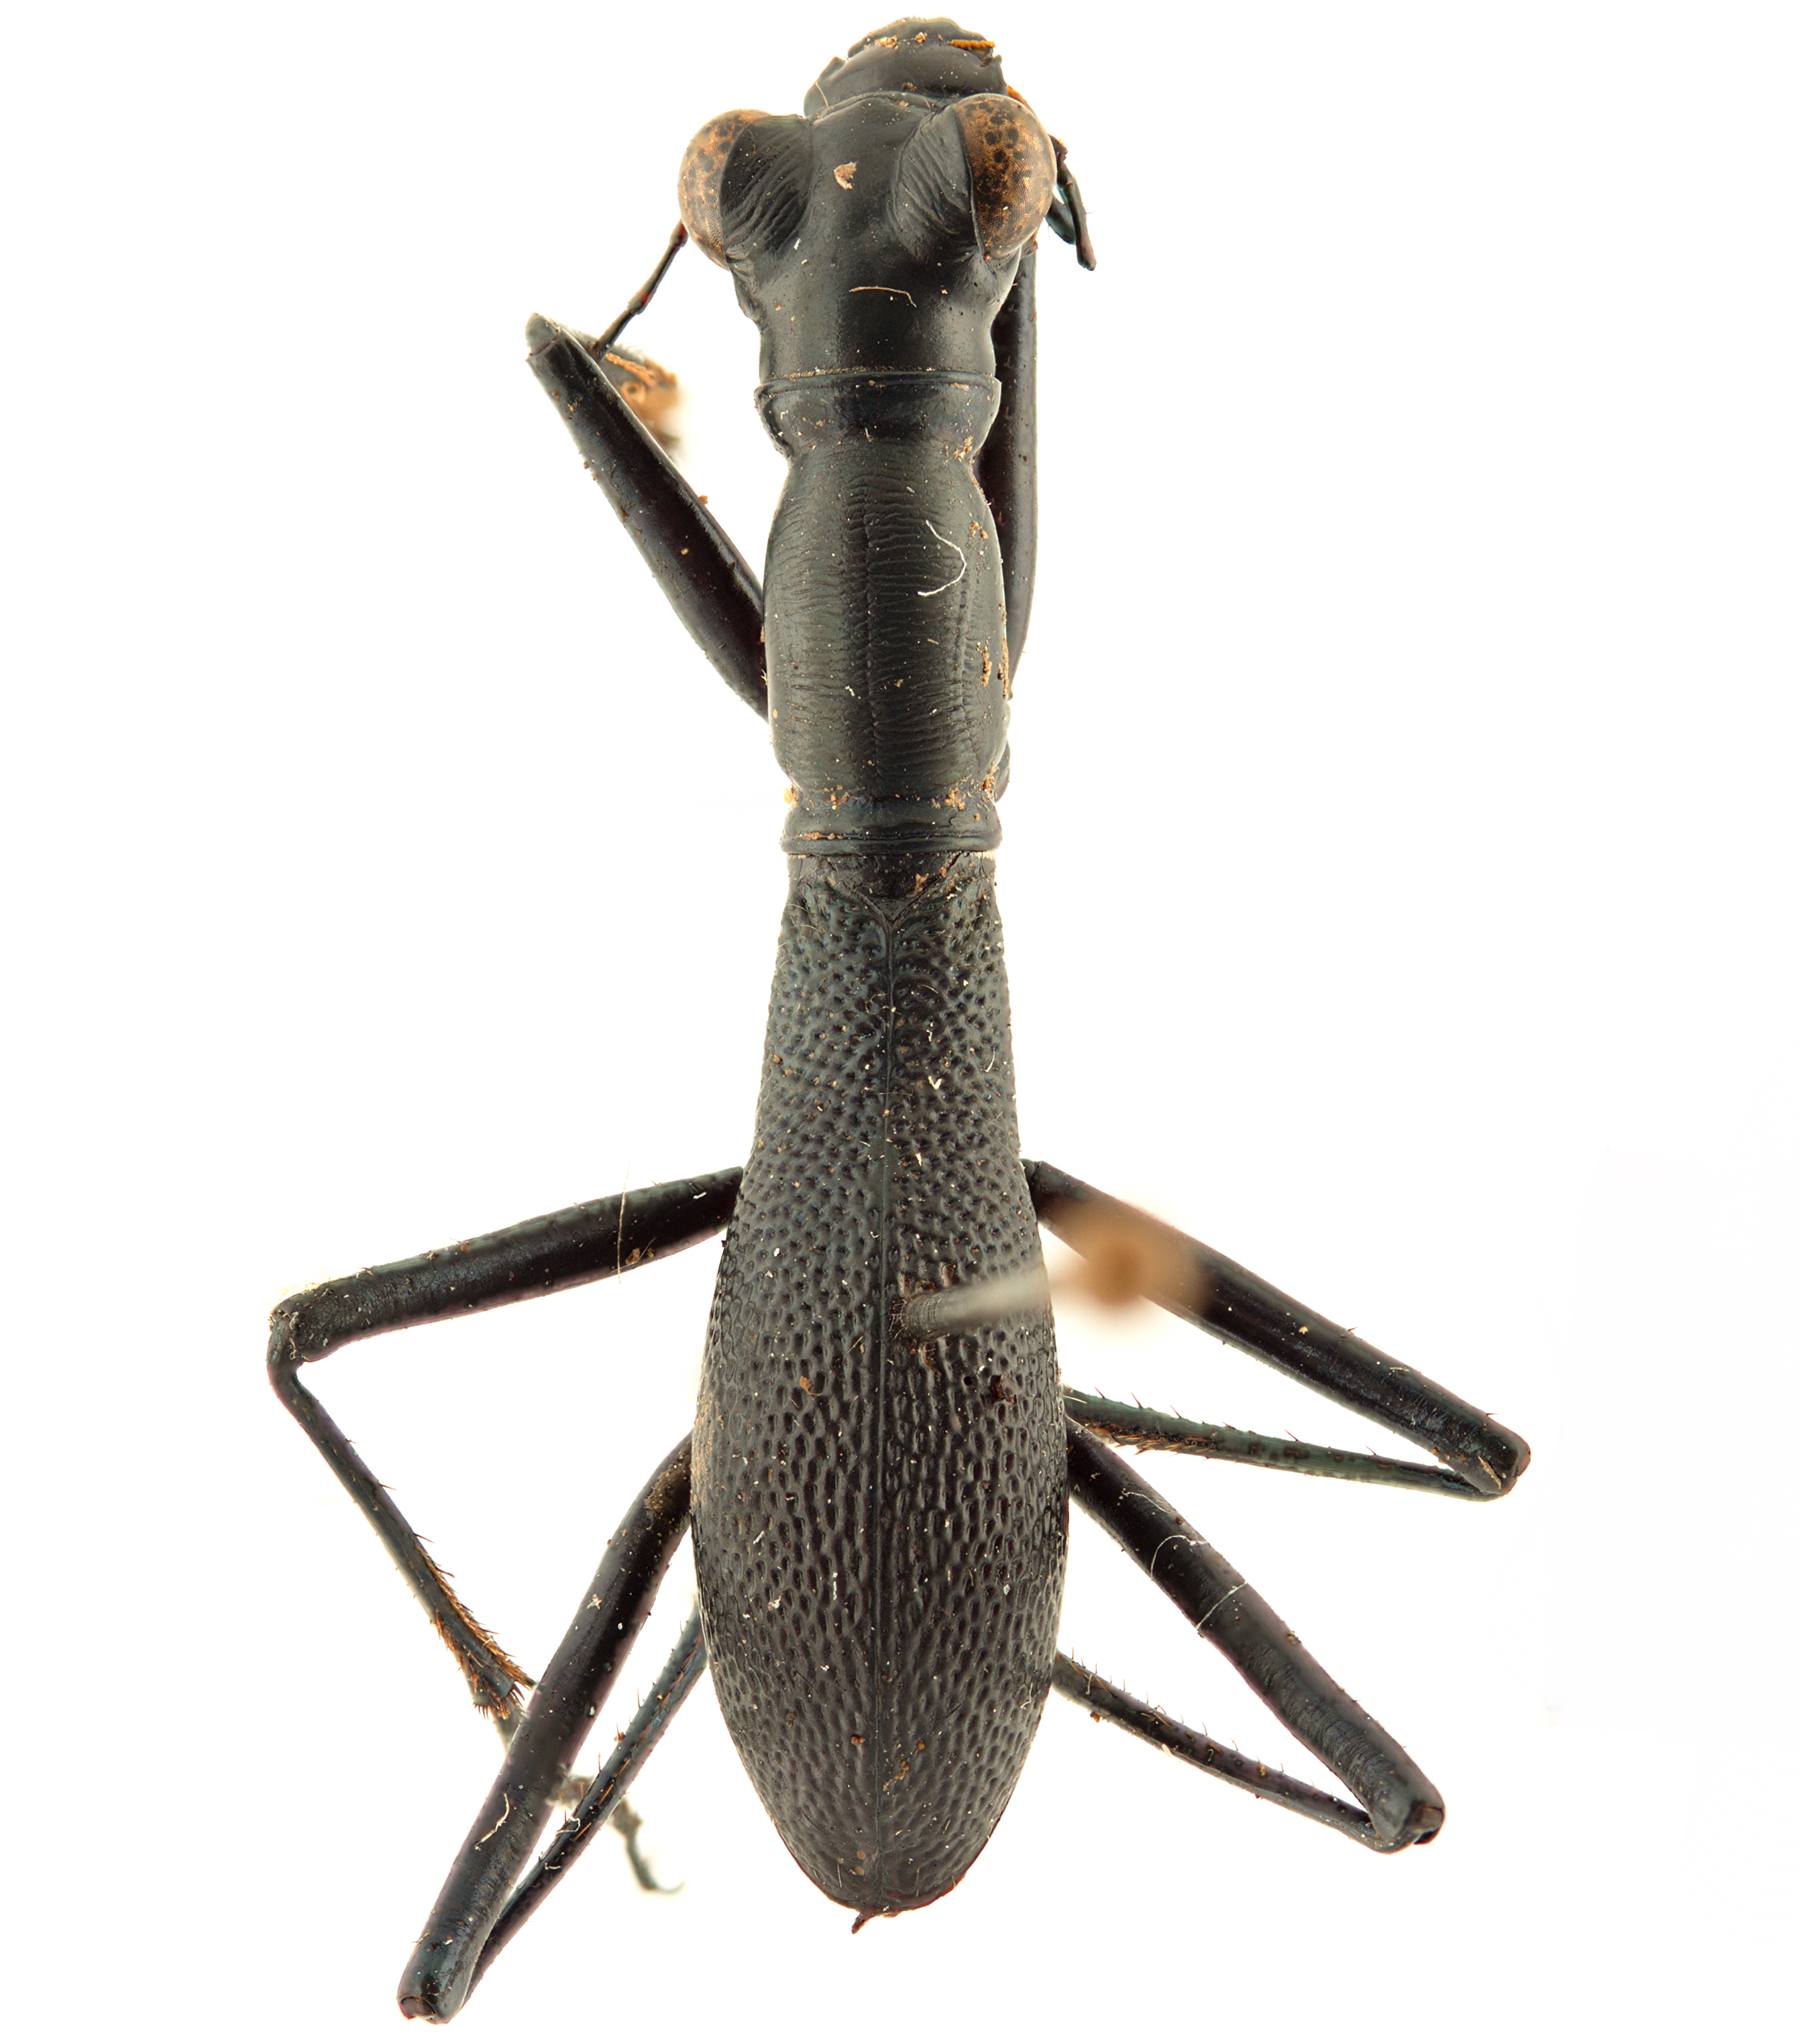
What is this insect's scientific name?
Tricondyla aptera
